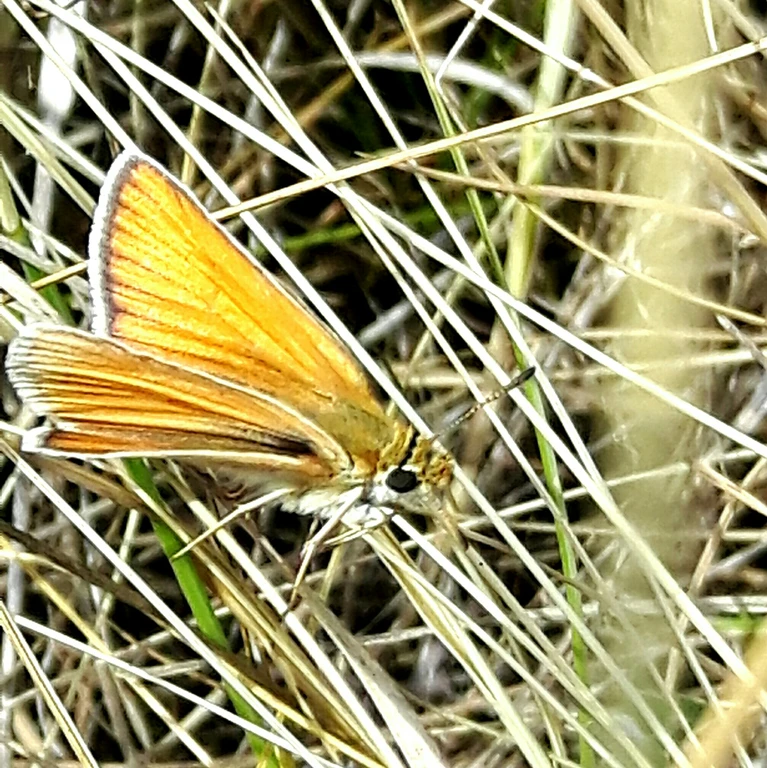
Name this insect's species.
Thymelicus lineola
